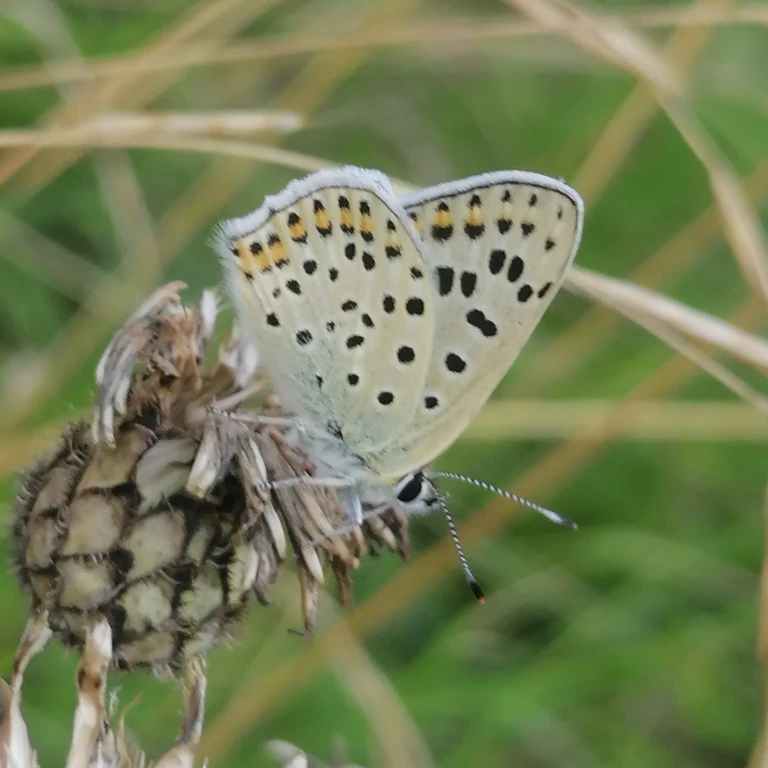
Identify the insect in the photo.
Lycaena tityrus (also Loweia tityrus)
